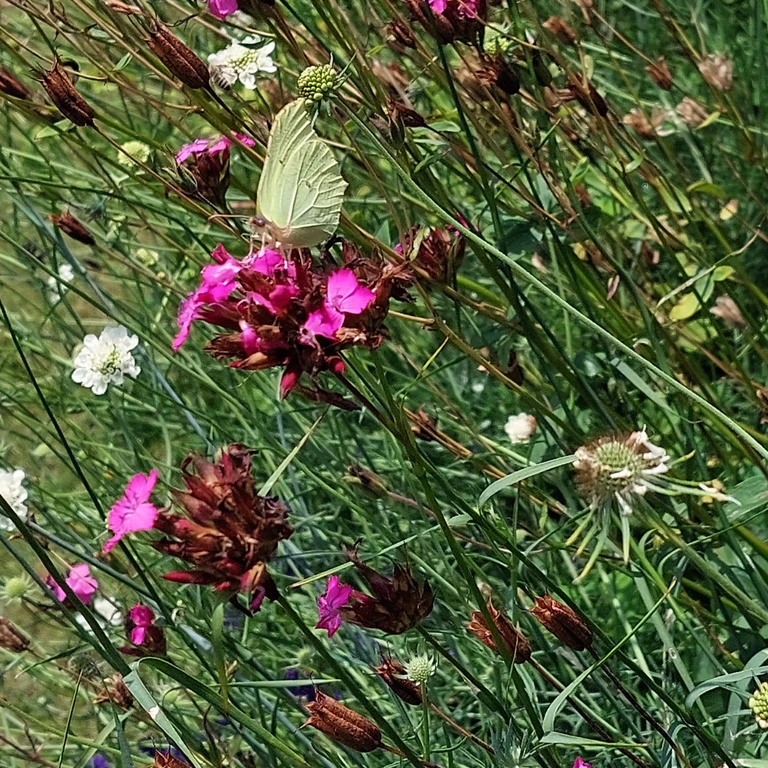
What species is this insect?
Gonepteryx rhamni
